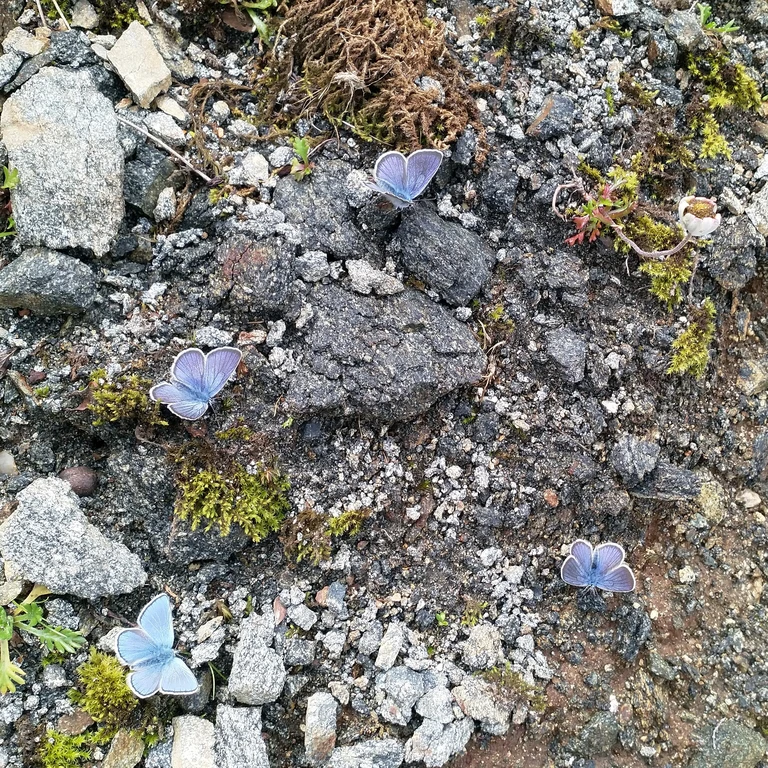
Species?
Cyaniris semiargus
